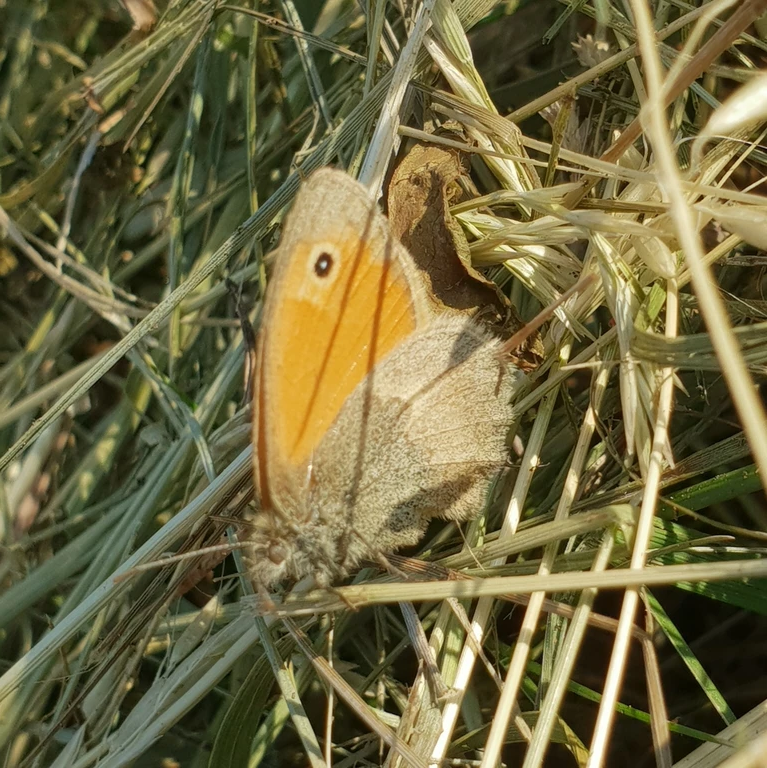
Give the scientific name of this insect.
Coenonympha pamphilus
